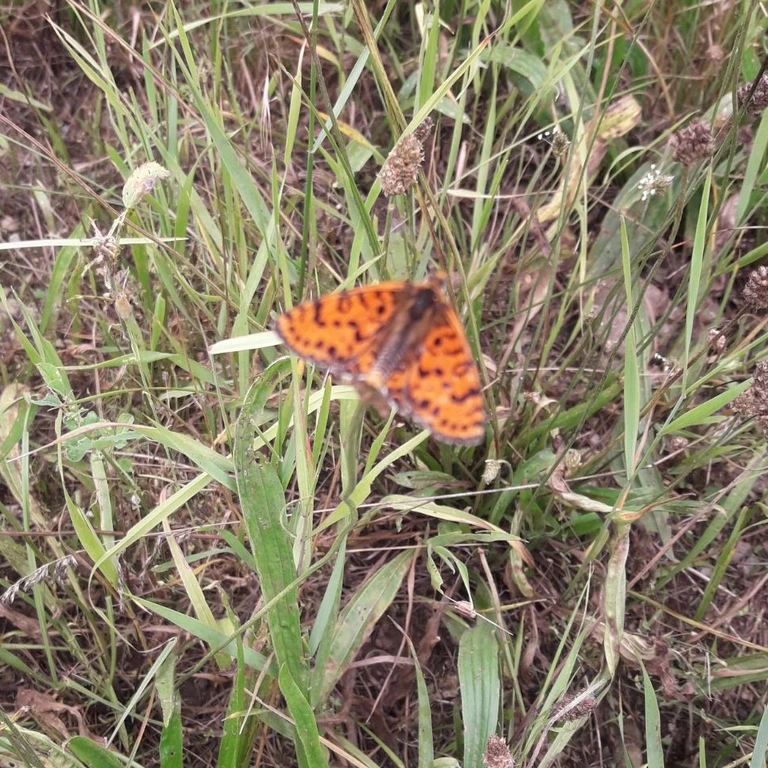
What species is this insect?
Melitaea didyma
